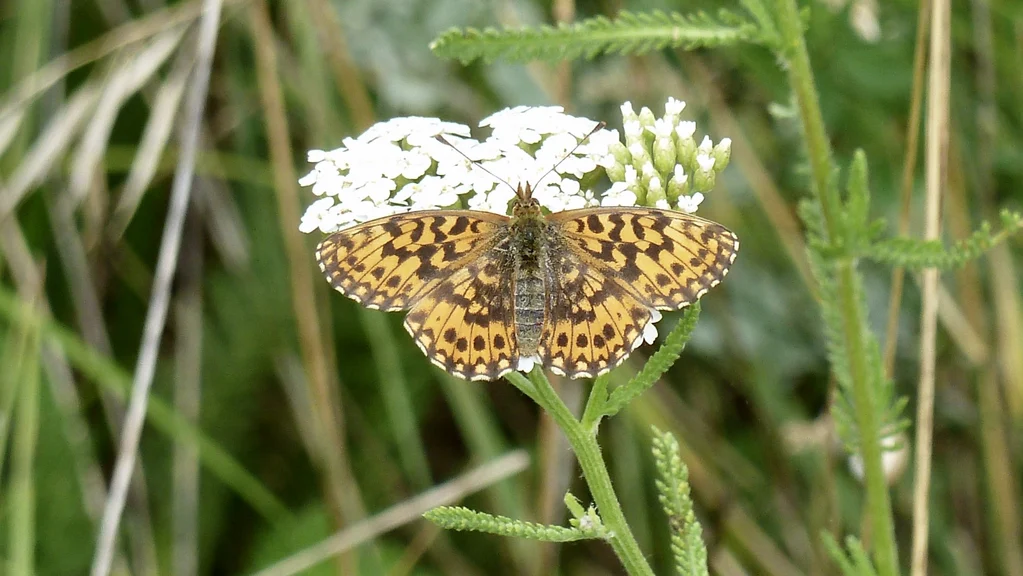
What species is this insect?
Boloria dia
